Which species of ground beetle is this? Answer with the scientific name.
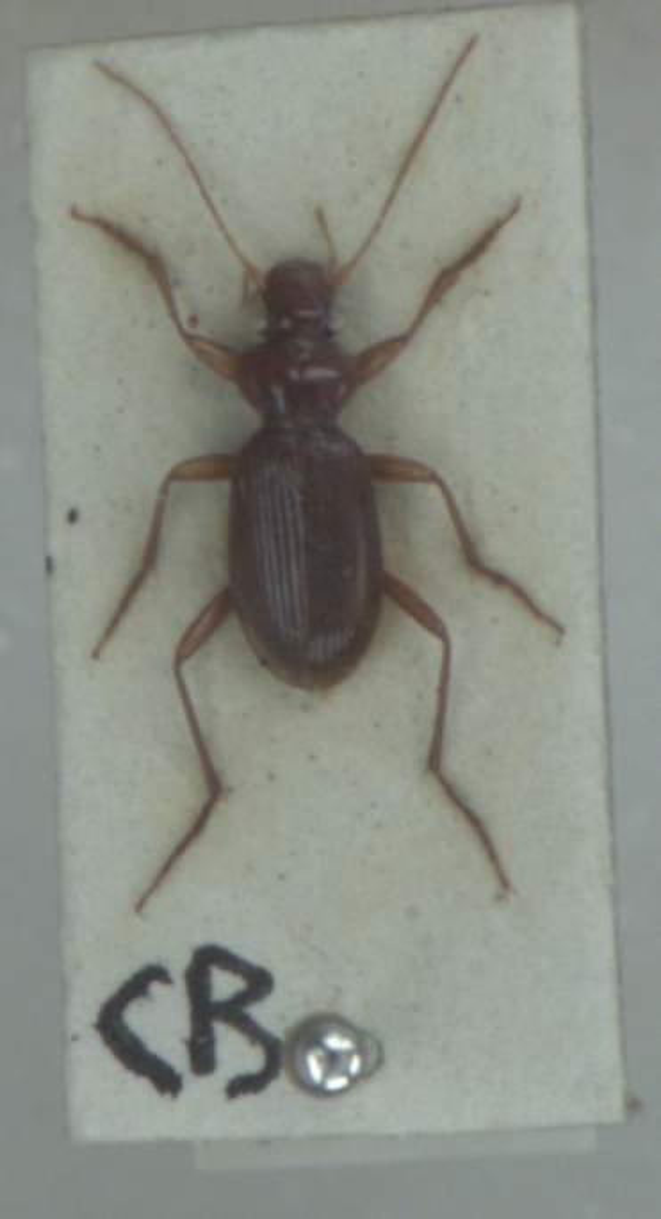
Leistus ferrugineus
